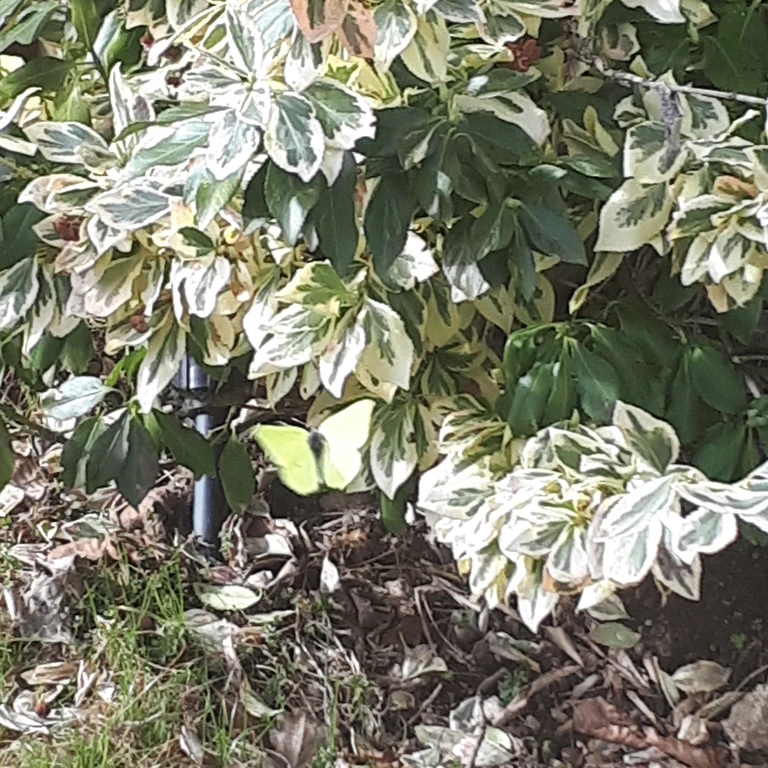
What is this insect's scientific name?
Gonepteryx rhamni
